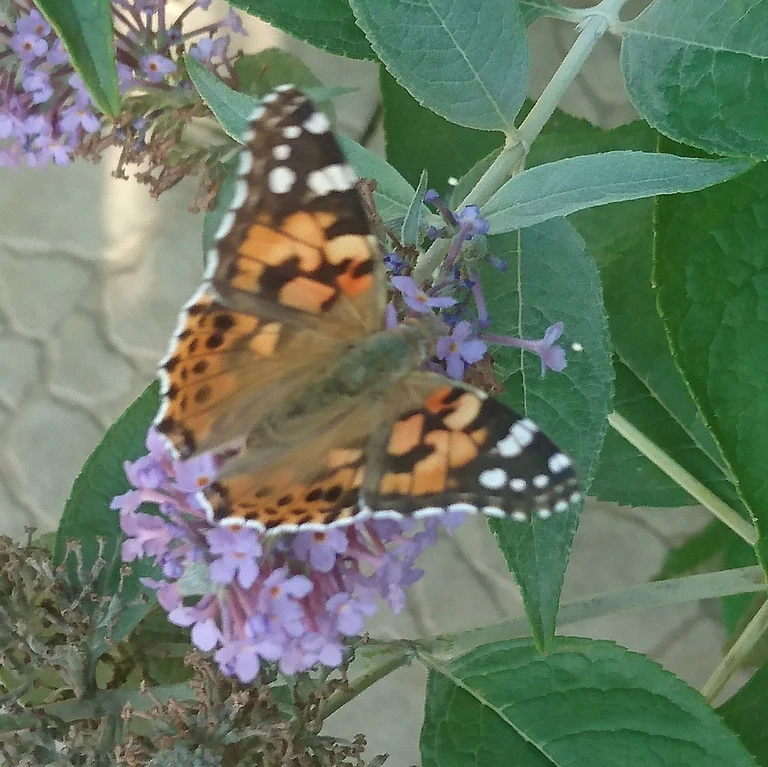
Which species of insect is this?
Vanessa cardui
